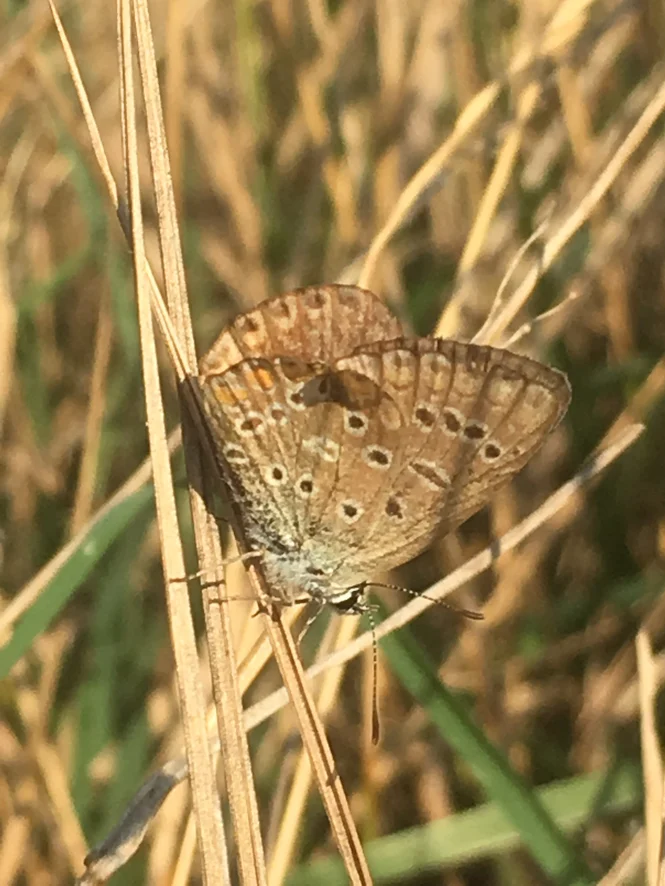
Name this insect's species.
Polyommatus icarus
